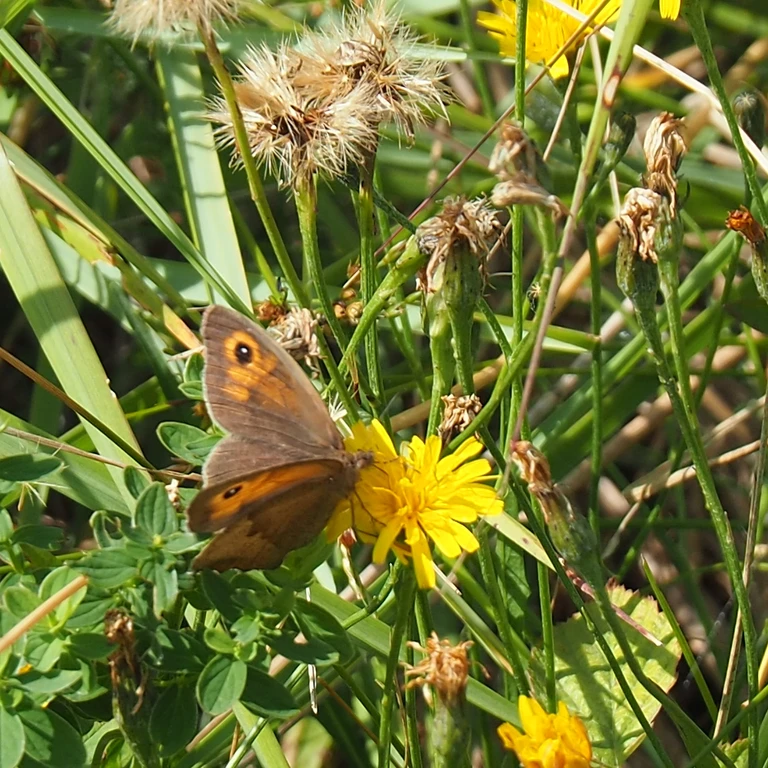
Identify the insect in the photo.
Maniola jurtina
